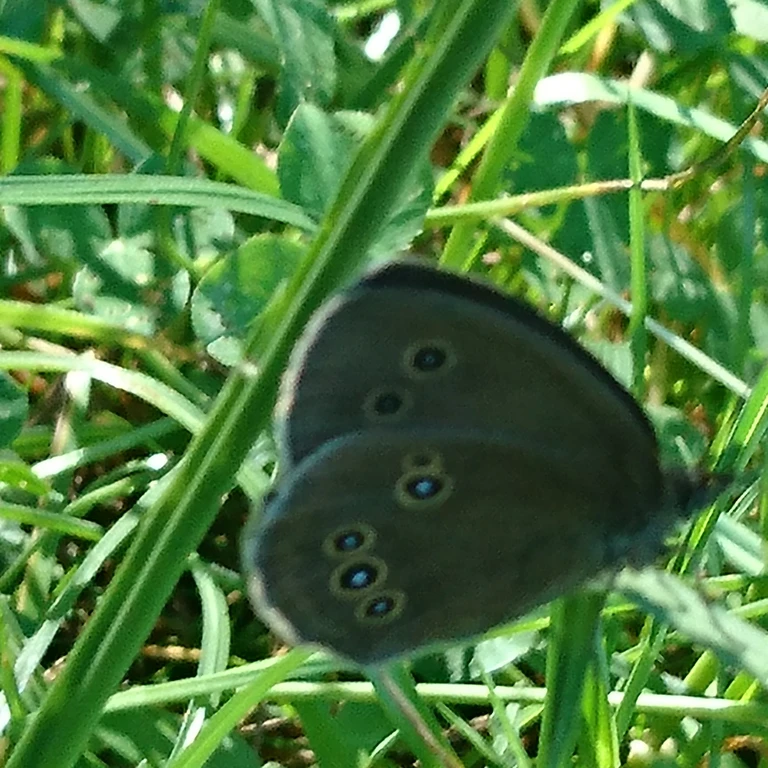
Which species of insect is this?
Aphantopus hyperantus
